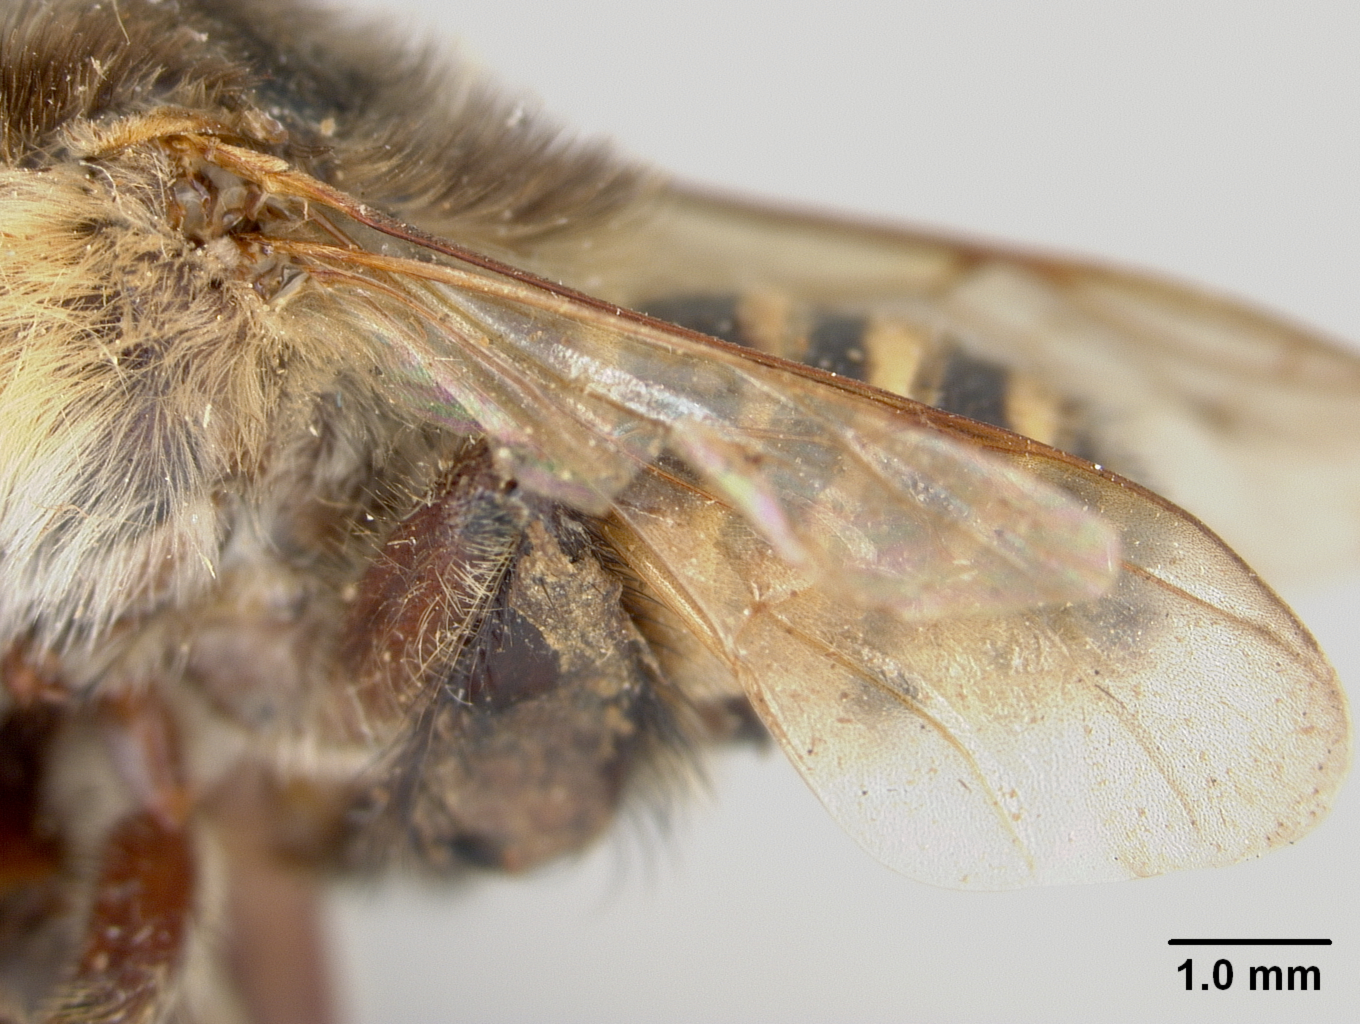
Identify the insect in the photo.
Melipona intermixta
